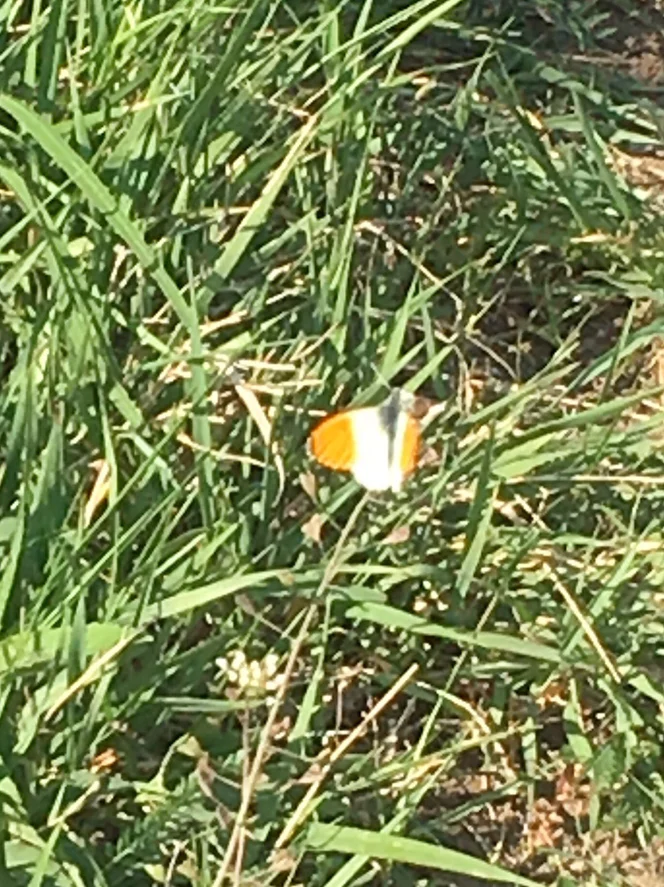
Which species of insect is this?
Anthocharis cardamines
